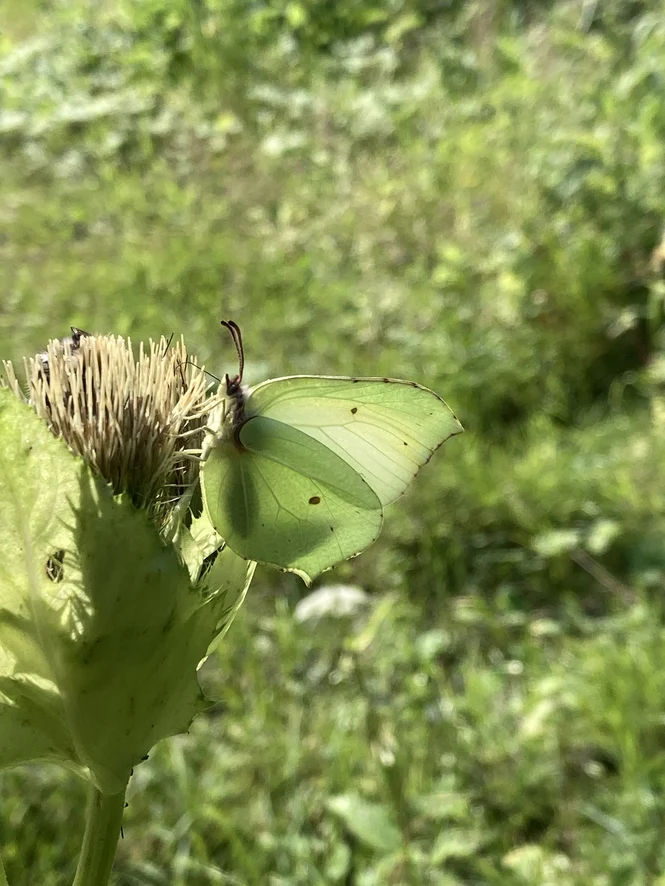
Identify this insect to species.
Gonepteryx rhamni
